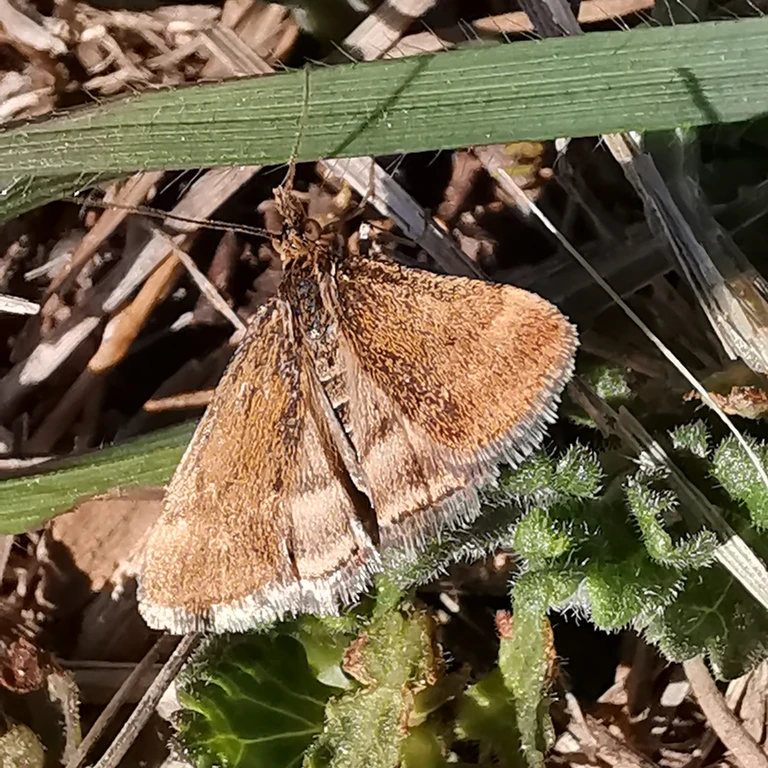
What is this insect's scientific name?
Euclidia glyphica
